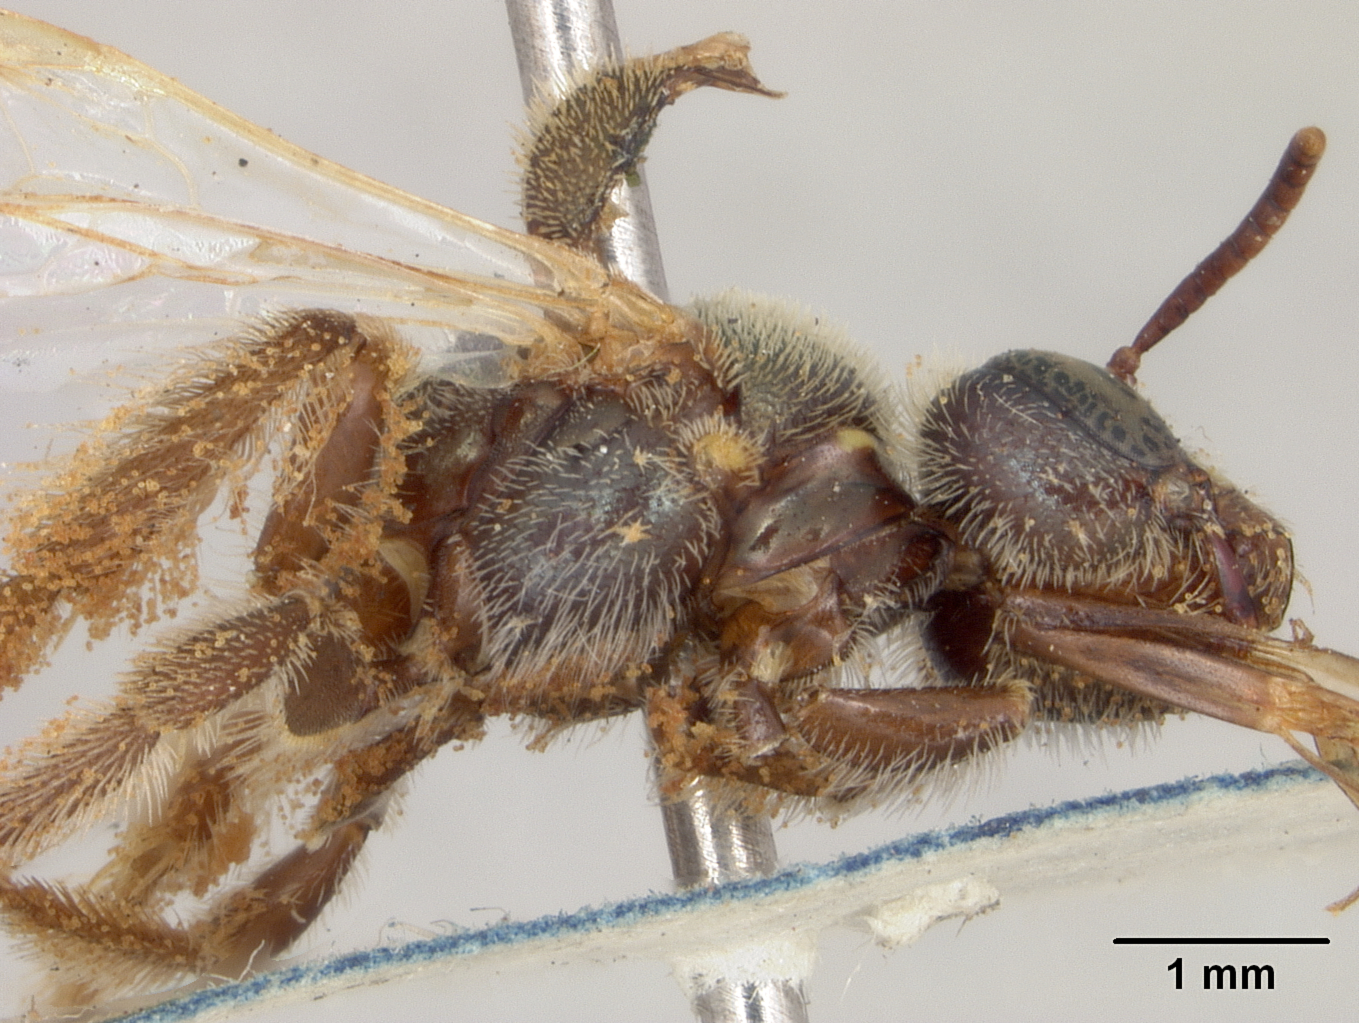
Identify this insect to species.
Perdita albipennis
